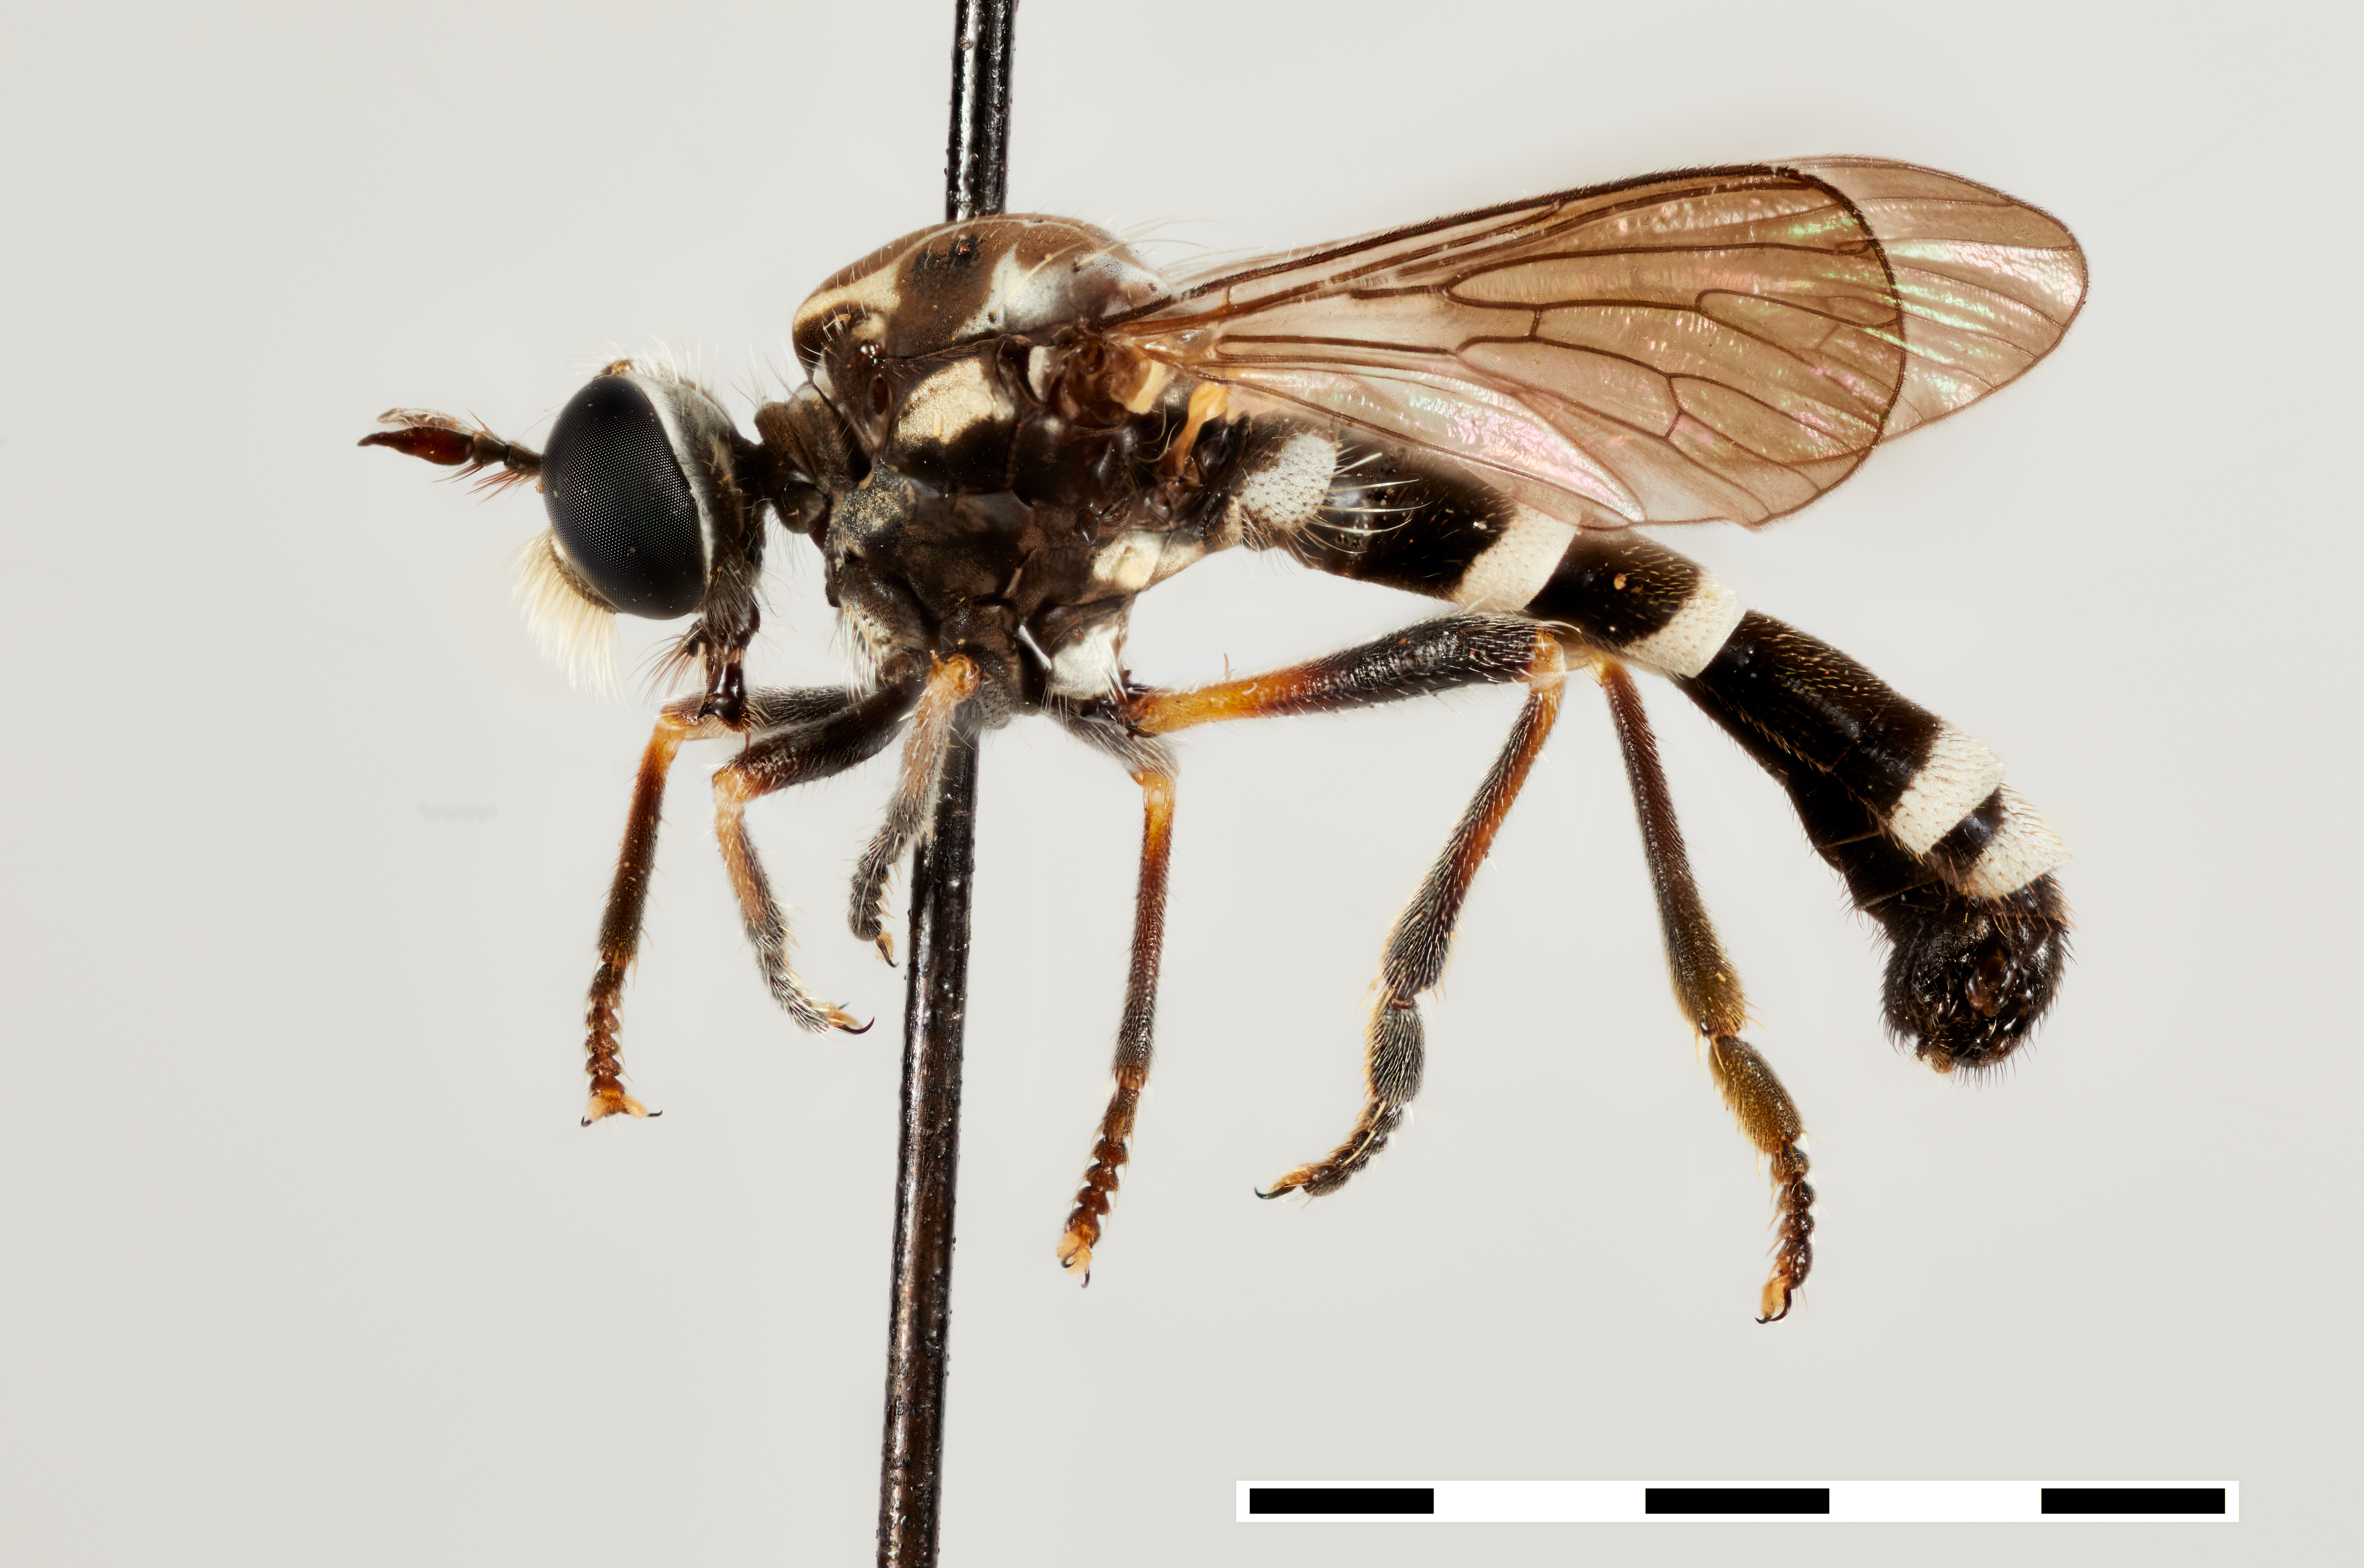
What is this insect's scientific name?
Hynirhynchus zebra
